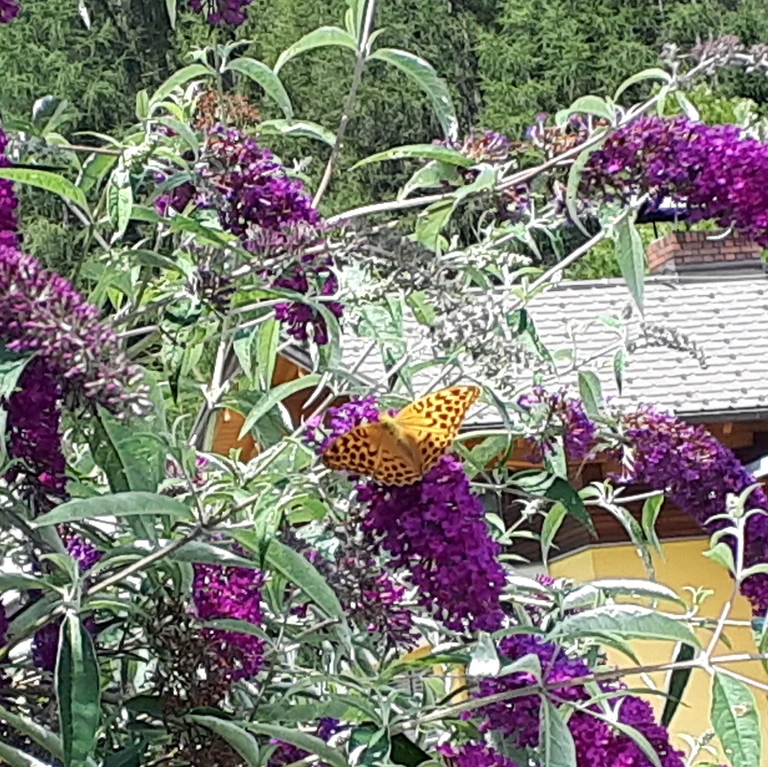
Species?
Argynnis paphia
